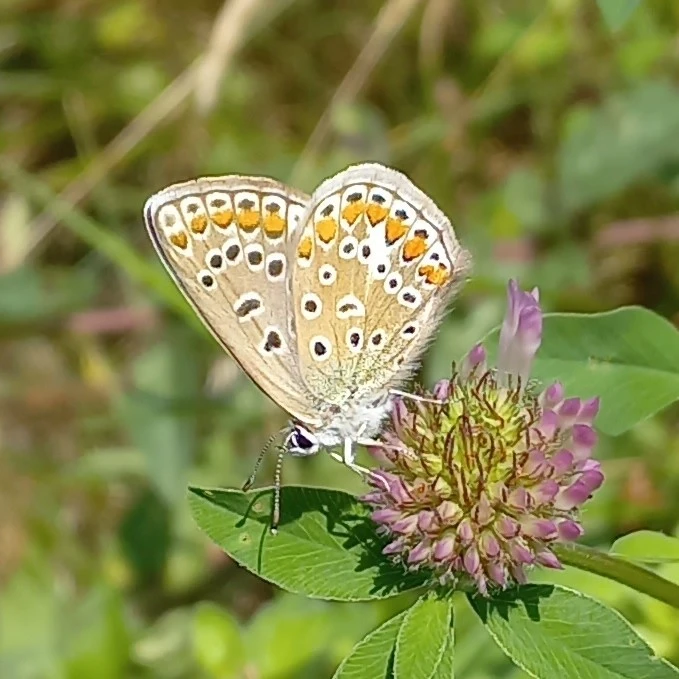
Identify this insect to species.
Polyommatus icarus
